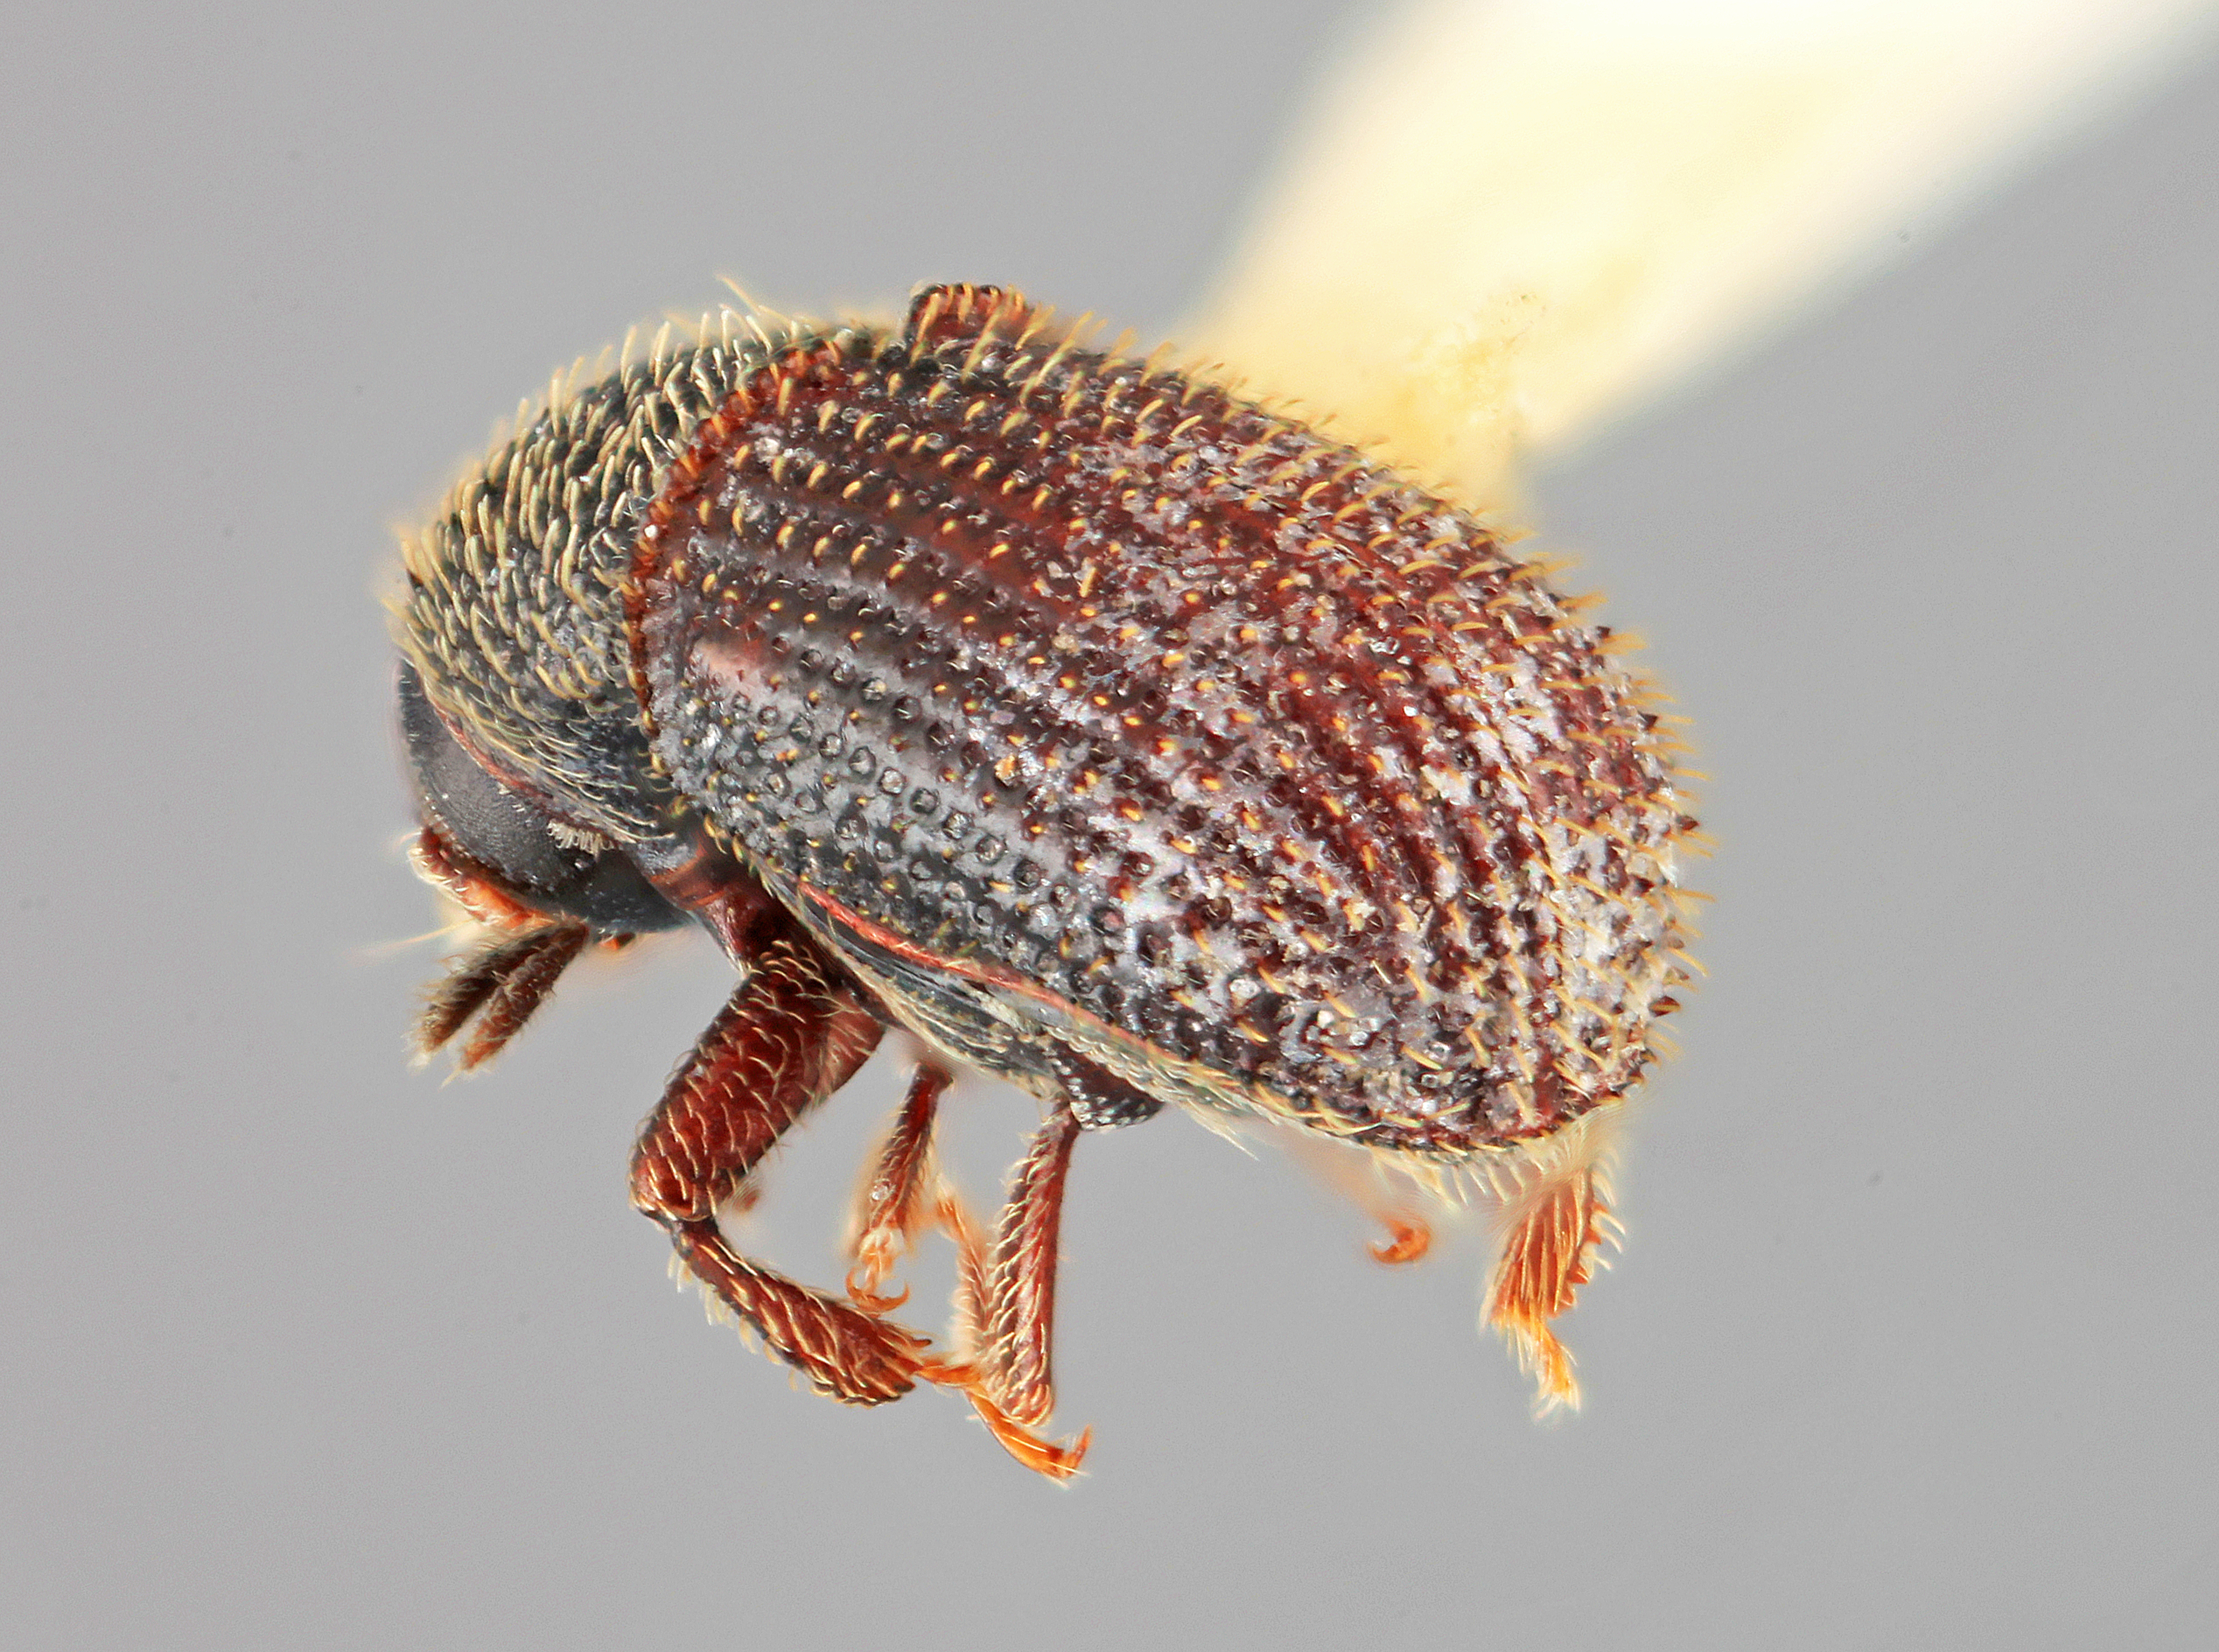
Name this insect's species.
Phloeotribus geminus
